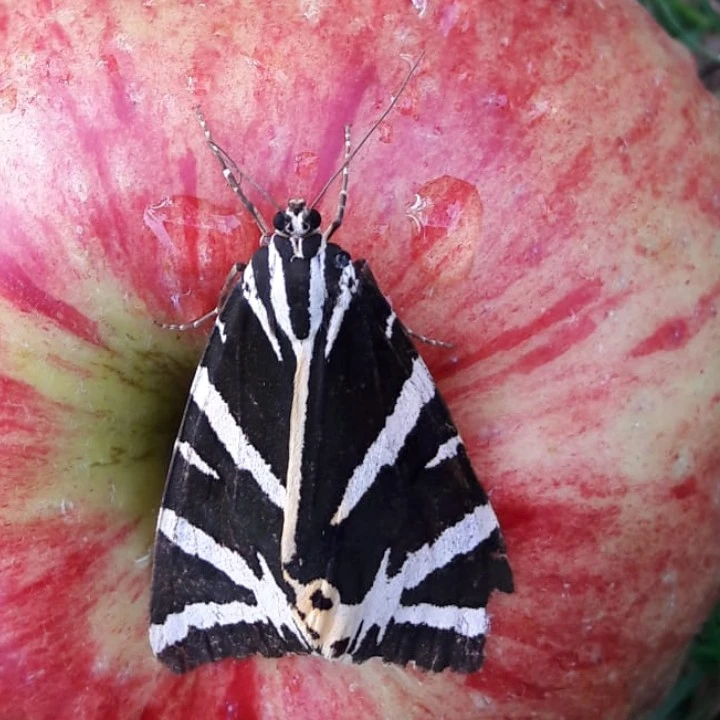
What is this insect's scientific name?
Euplagia quadripunctaria
